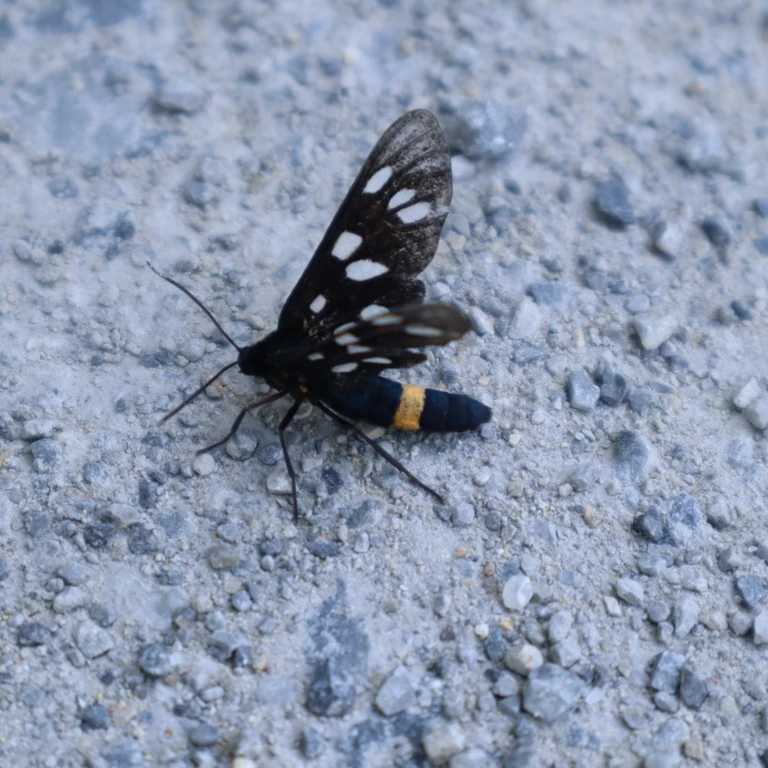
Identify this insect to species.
Amata phegea
